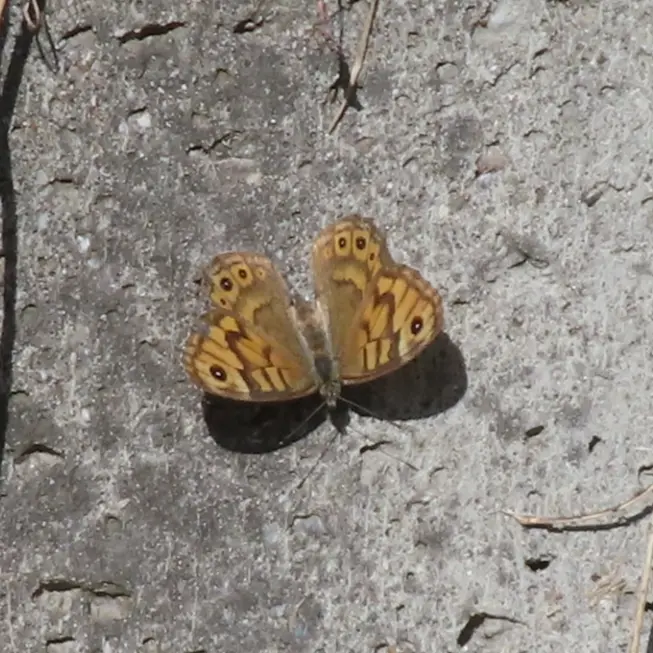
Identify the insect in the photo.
Lasiommata megera (also Pararge megera)
